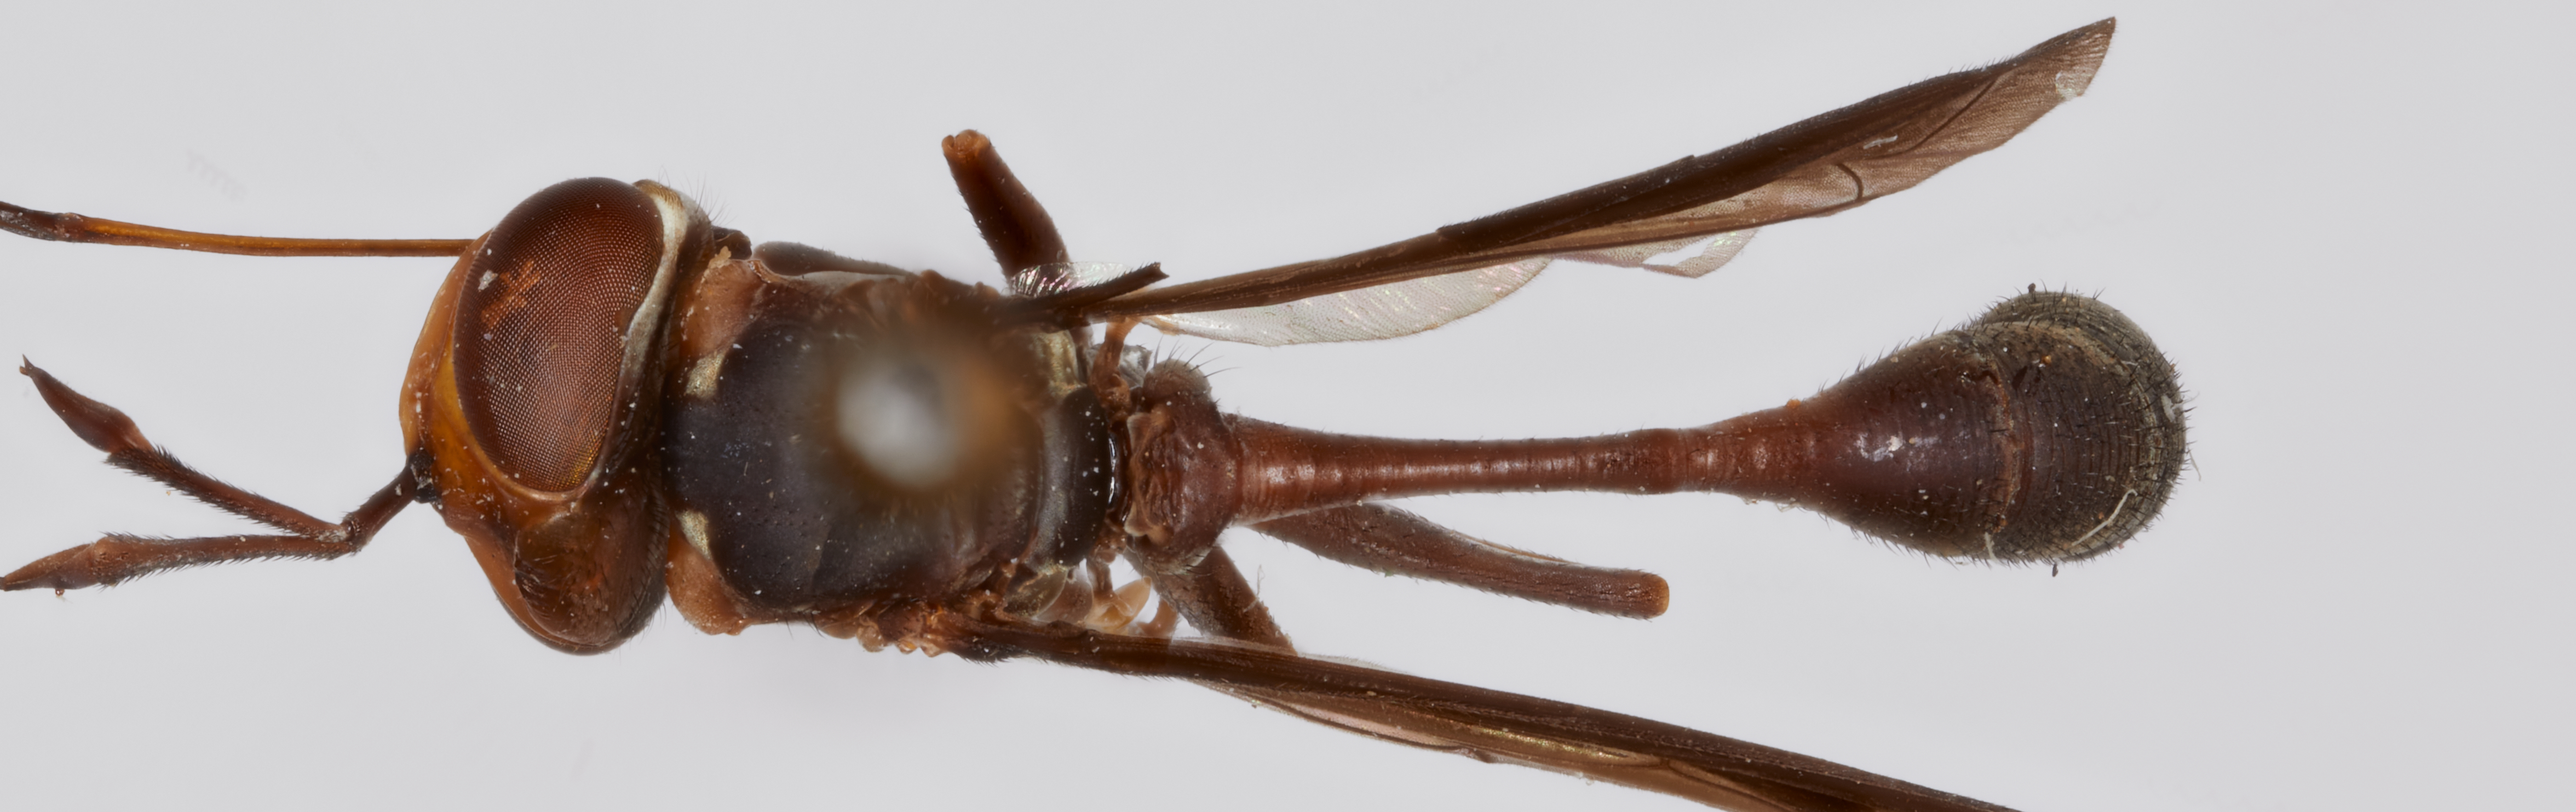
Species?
Physocephala elongata
